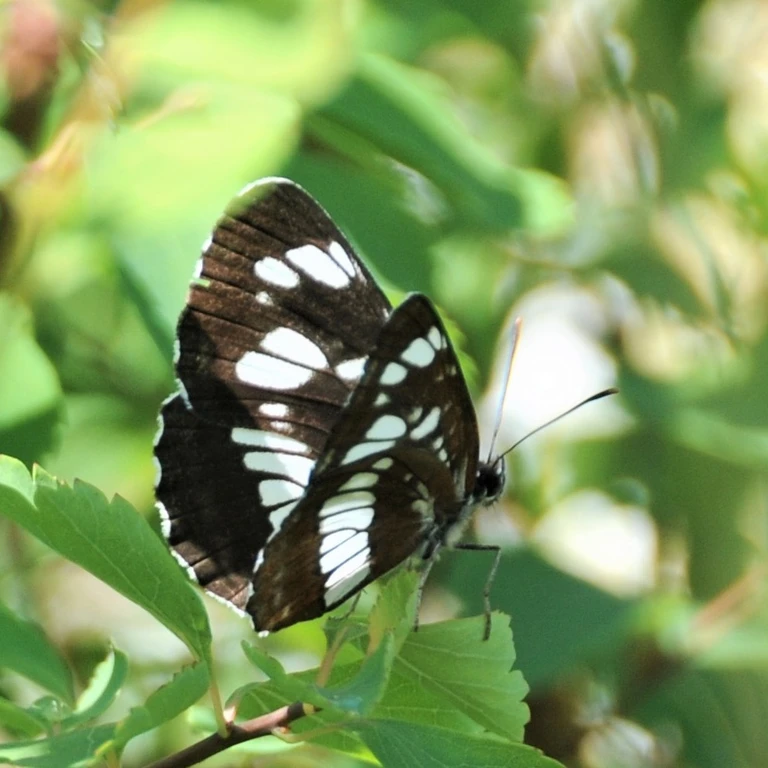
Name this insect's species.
Neptis rivularis
